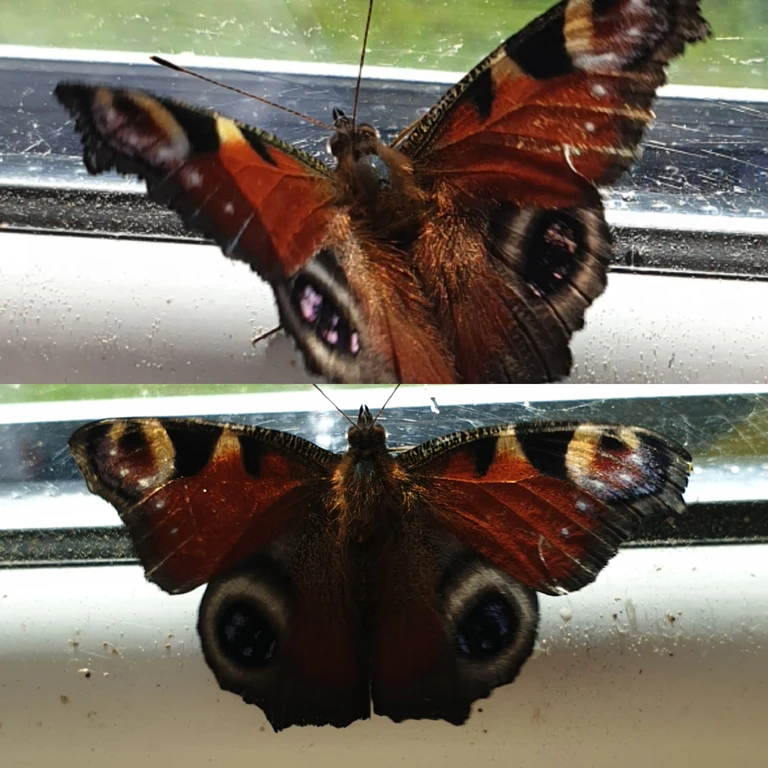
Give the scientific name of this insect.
Aglais io
